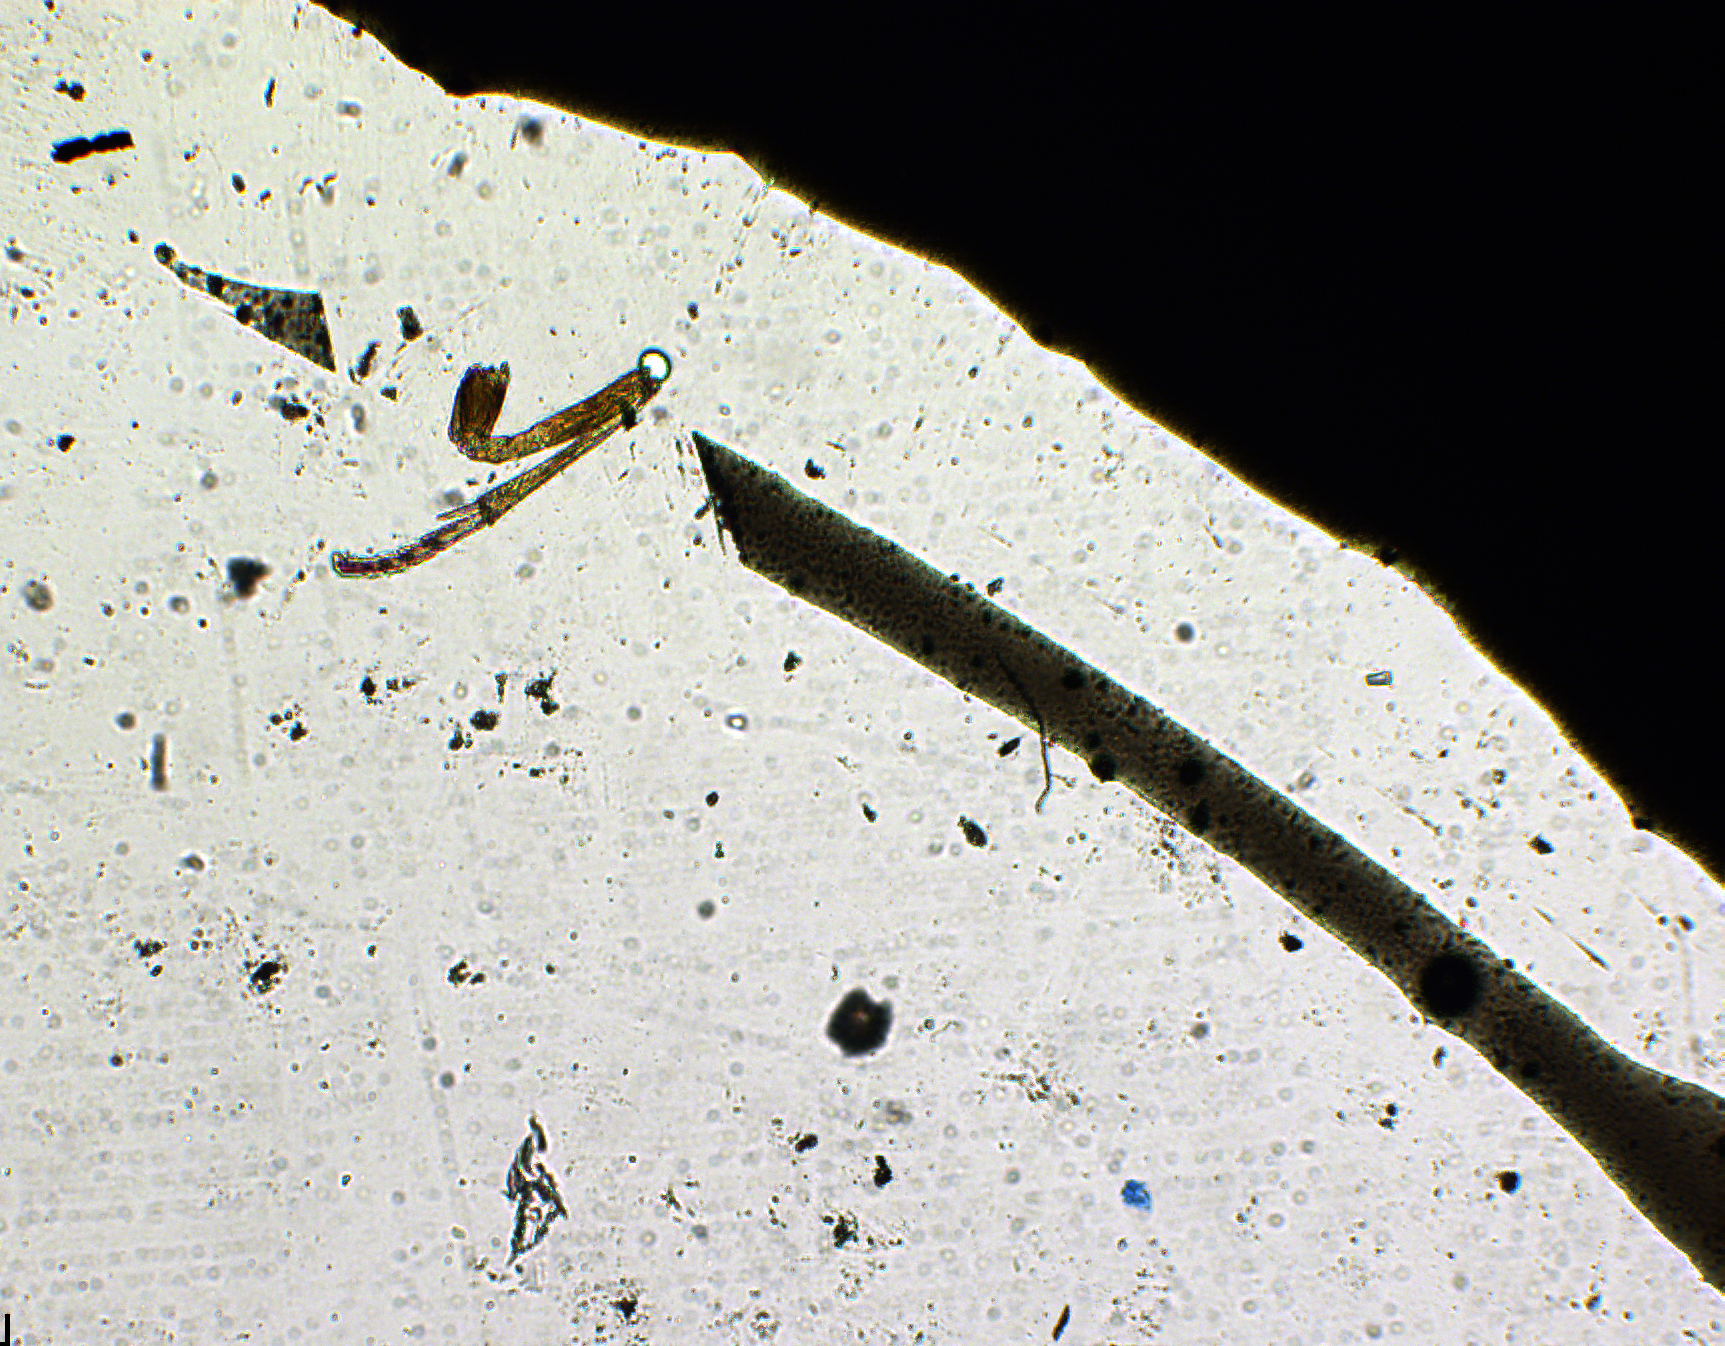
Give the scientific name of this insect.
Tricnemus peninsularis
